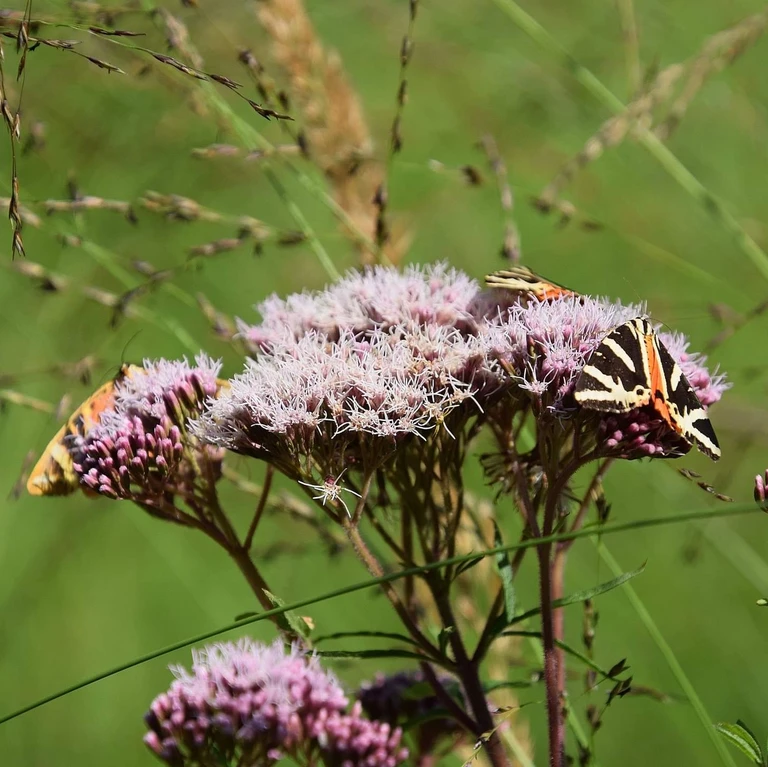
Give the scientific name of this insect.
Euplagia quadripunctaria
